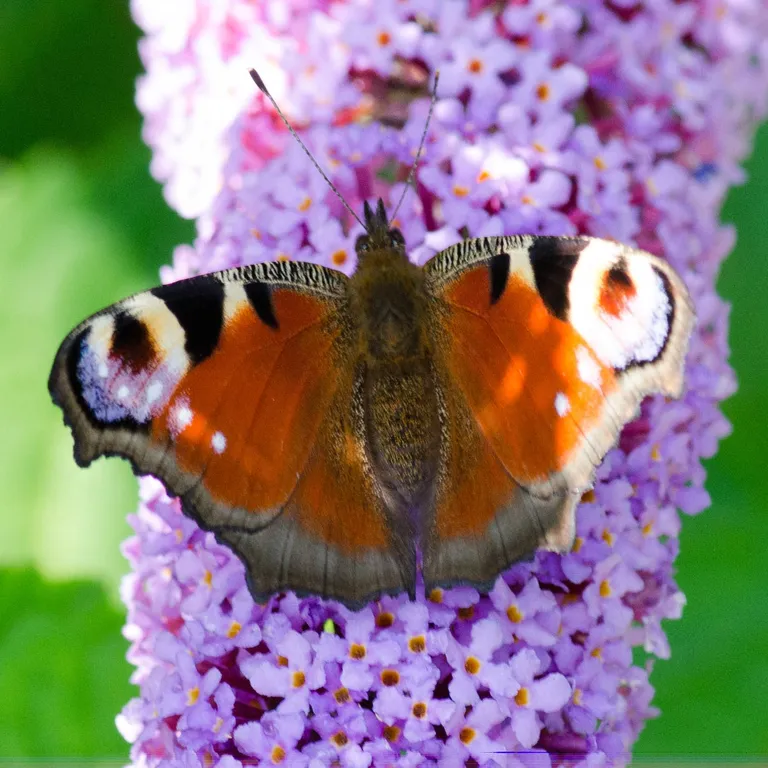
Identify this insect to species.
Aglais io
